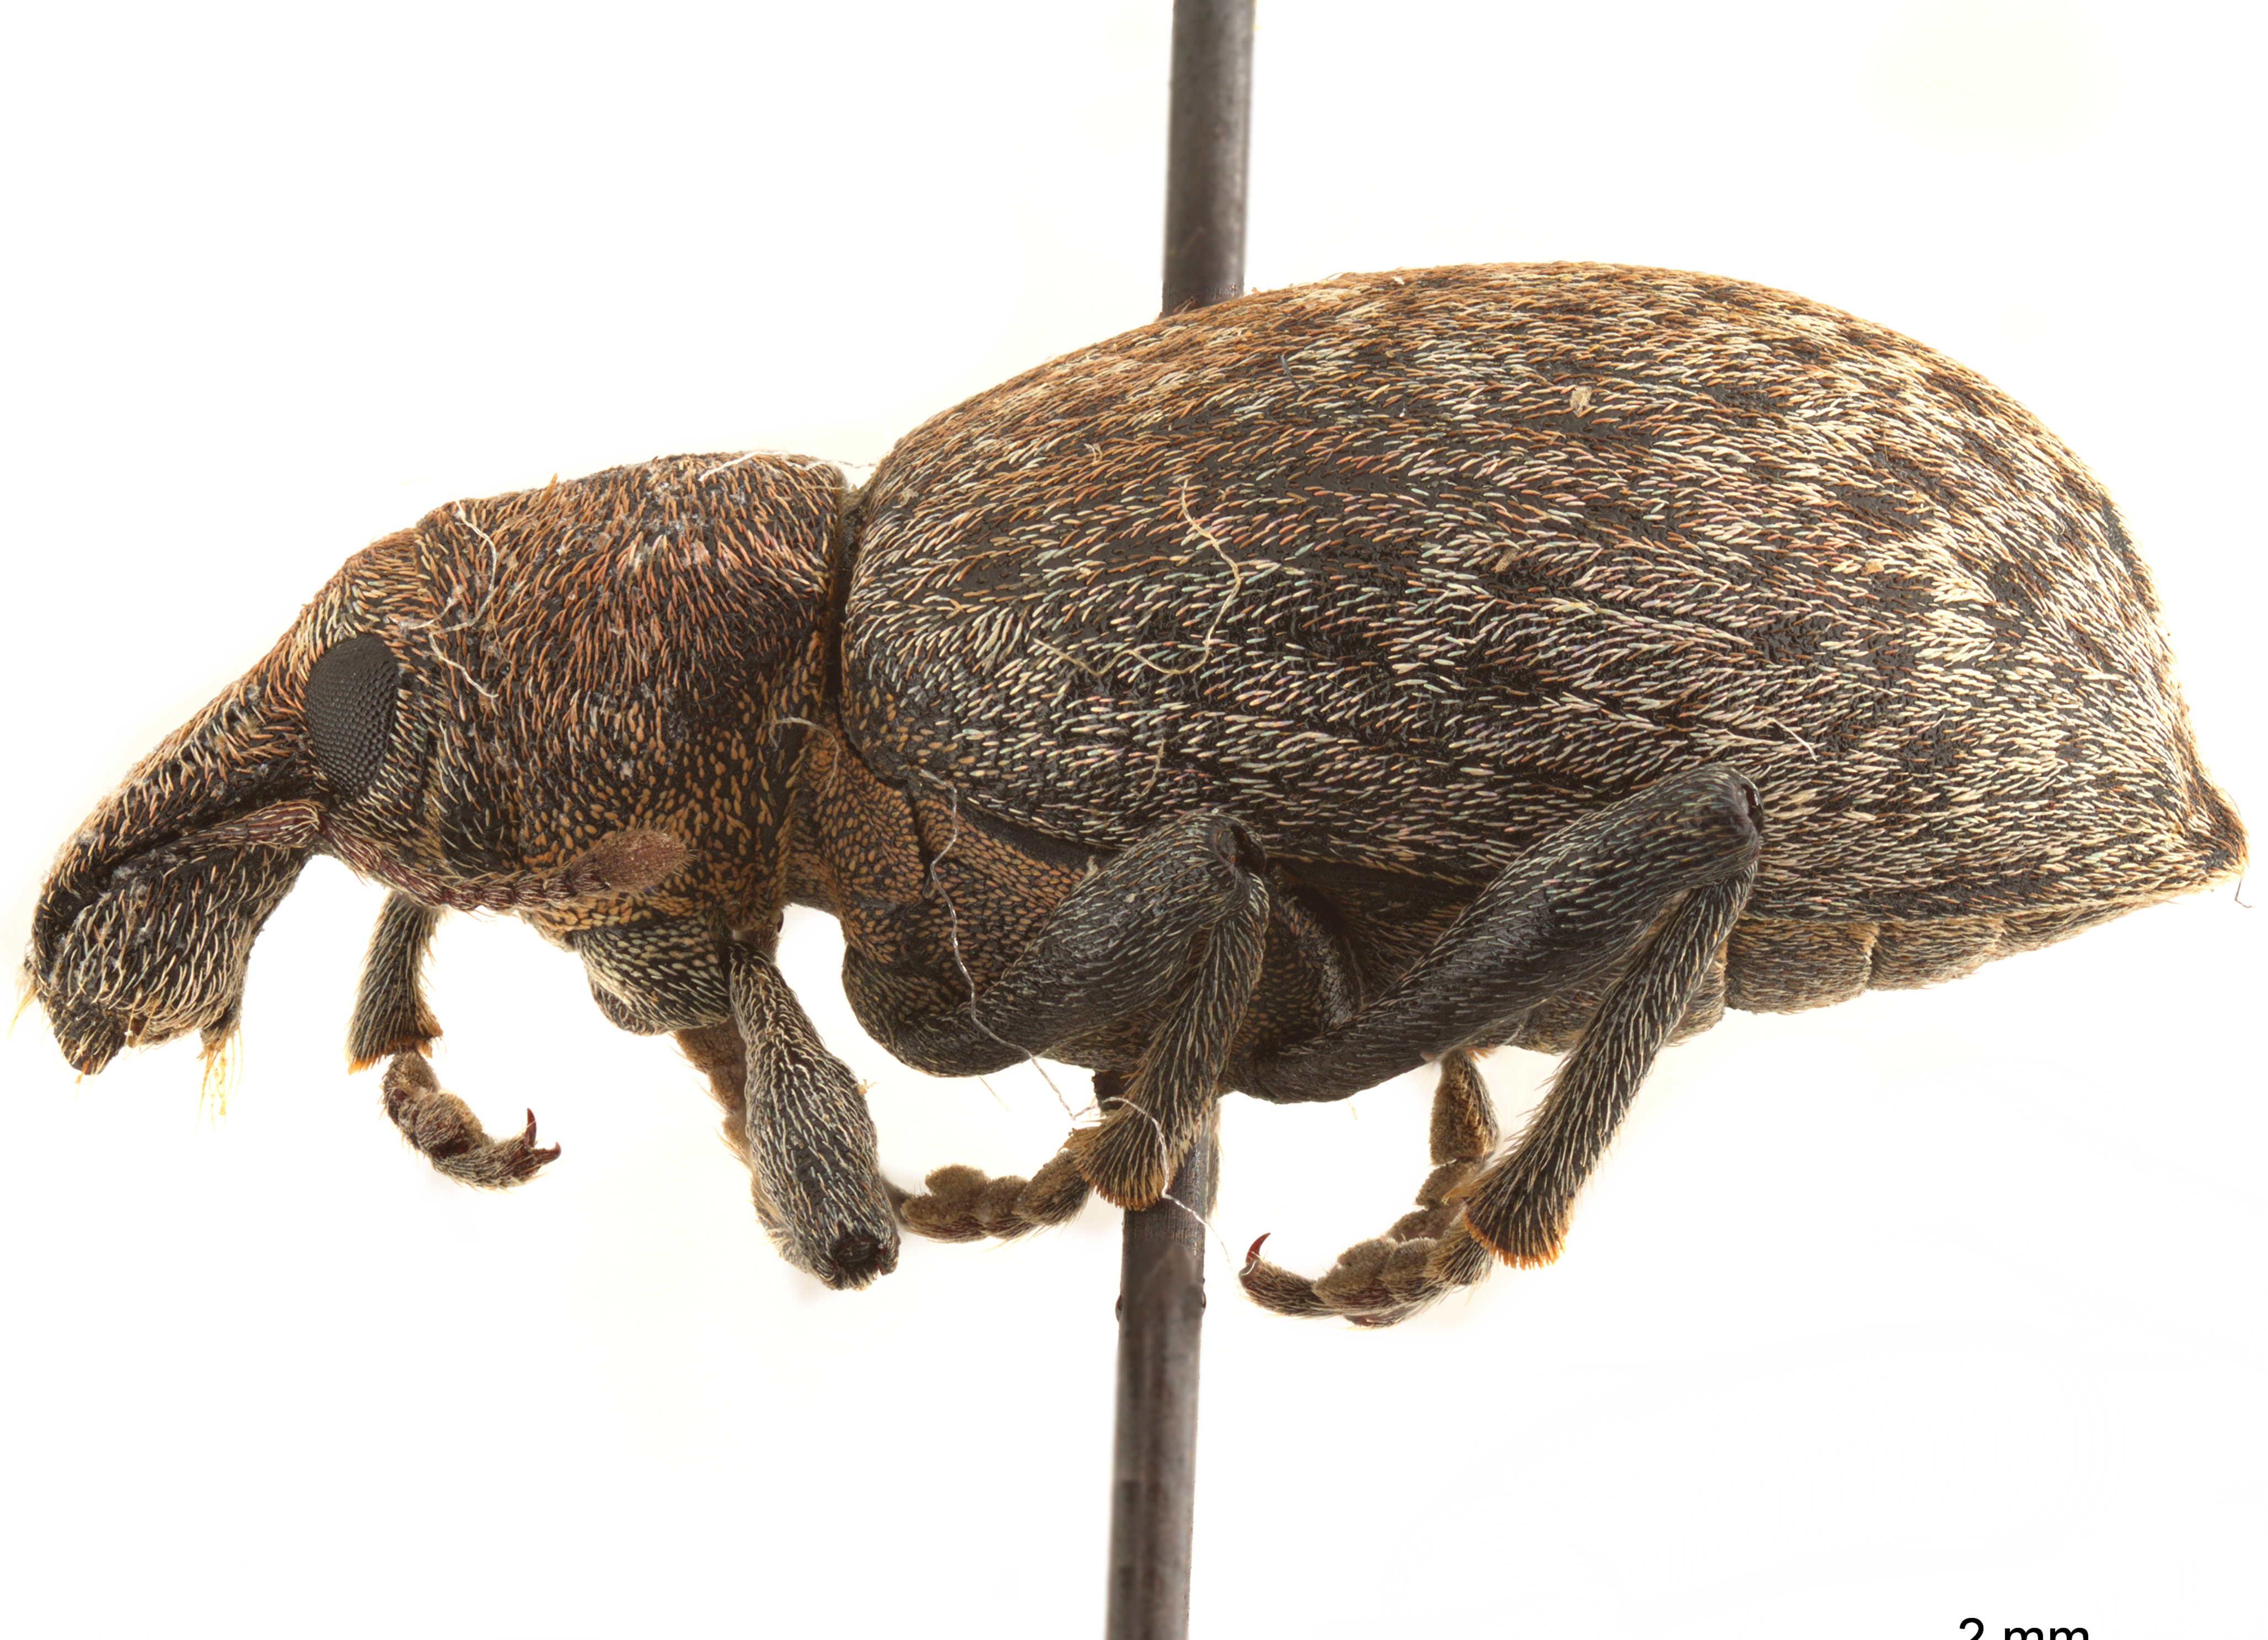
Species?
Trichalophus alternatus (also Trichalophus seriatus)
